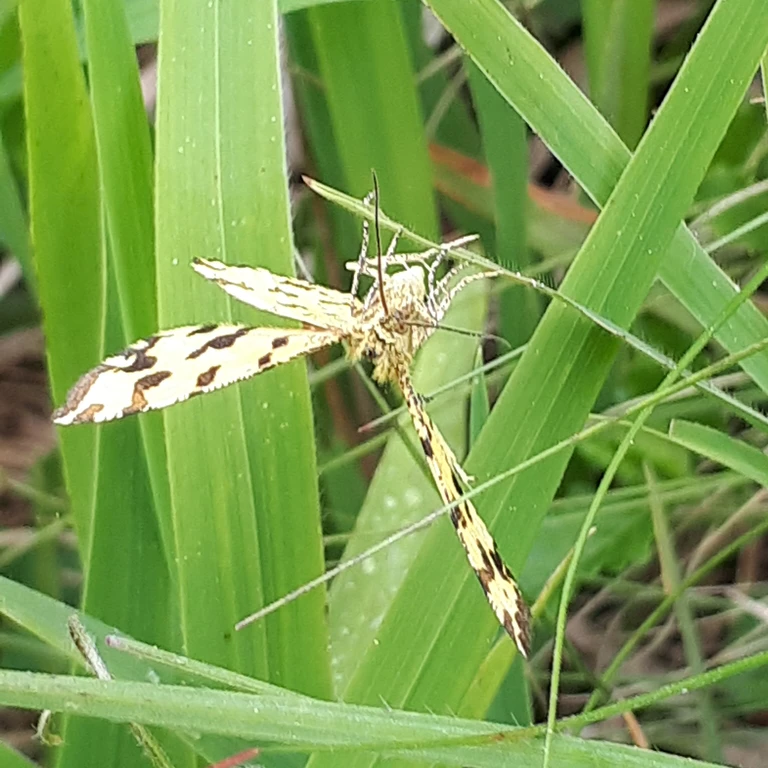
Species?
Pseudopanthera macularia
